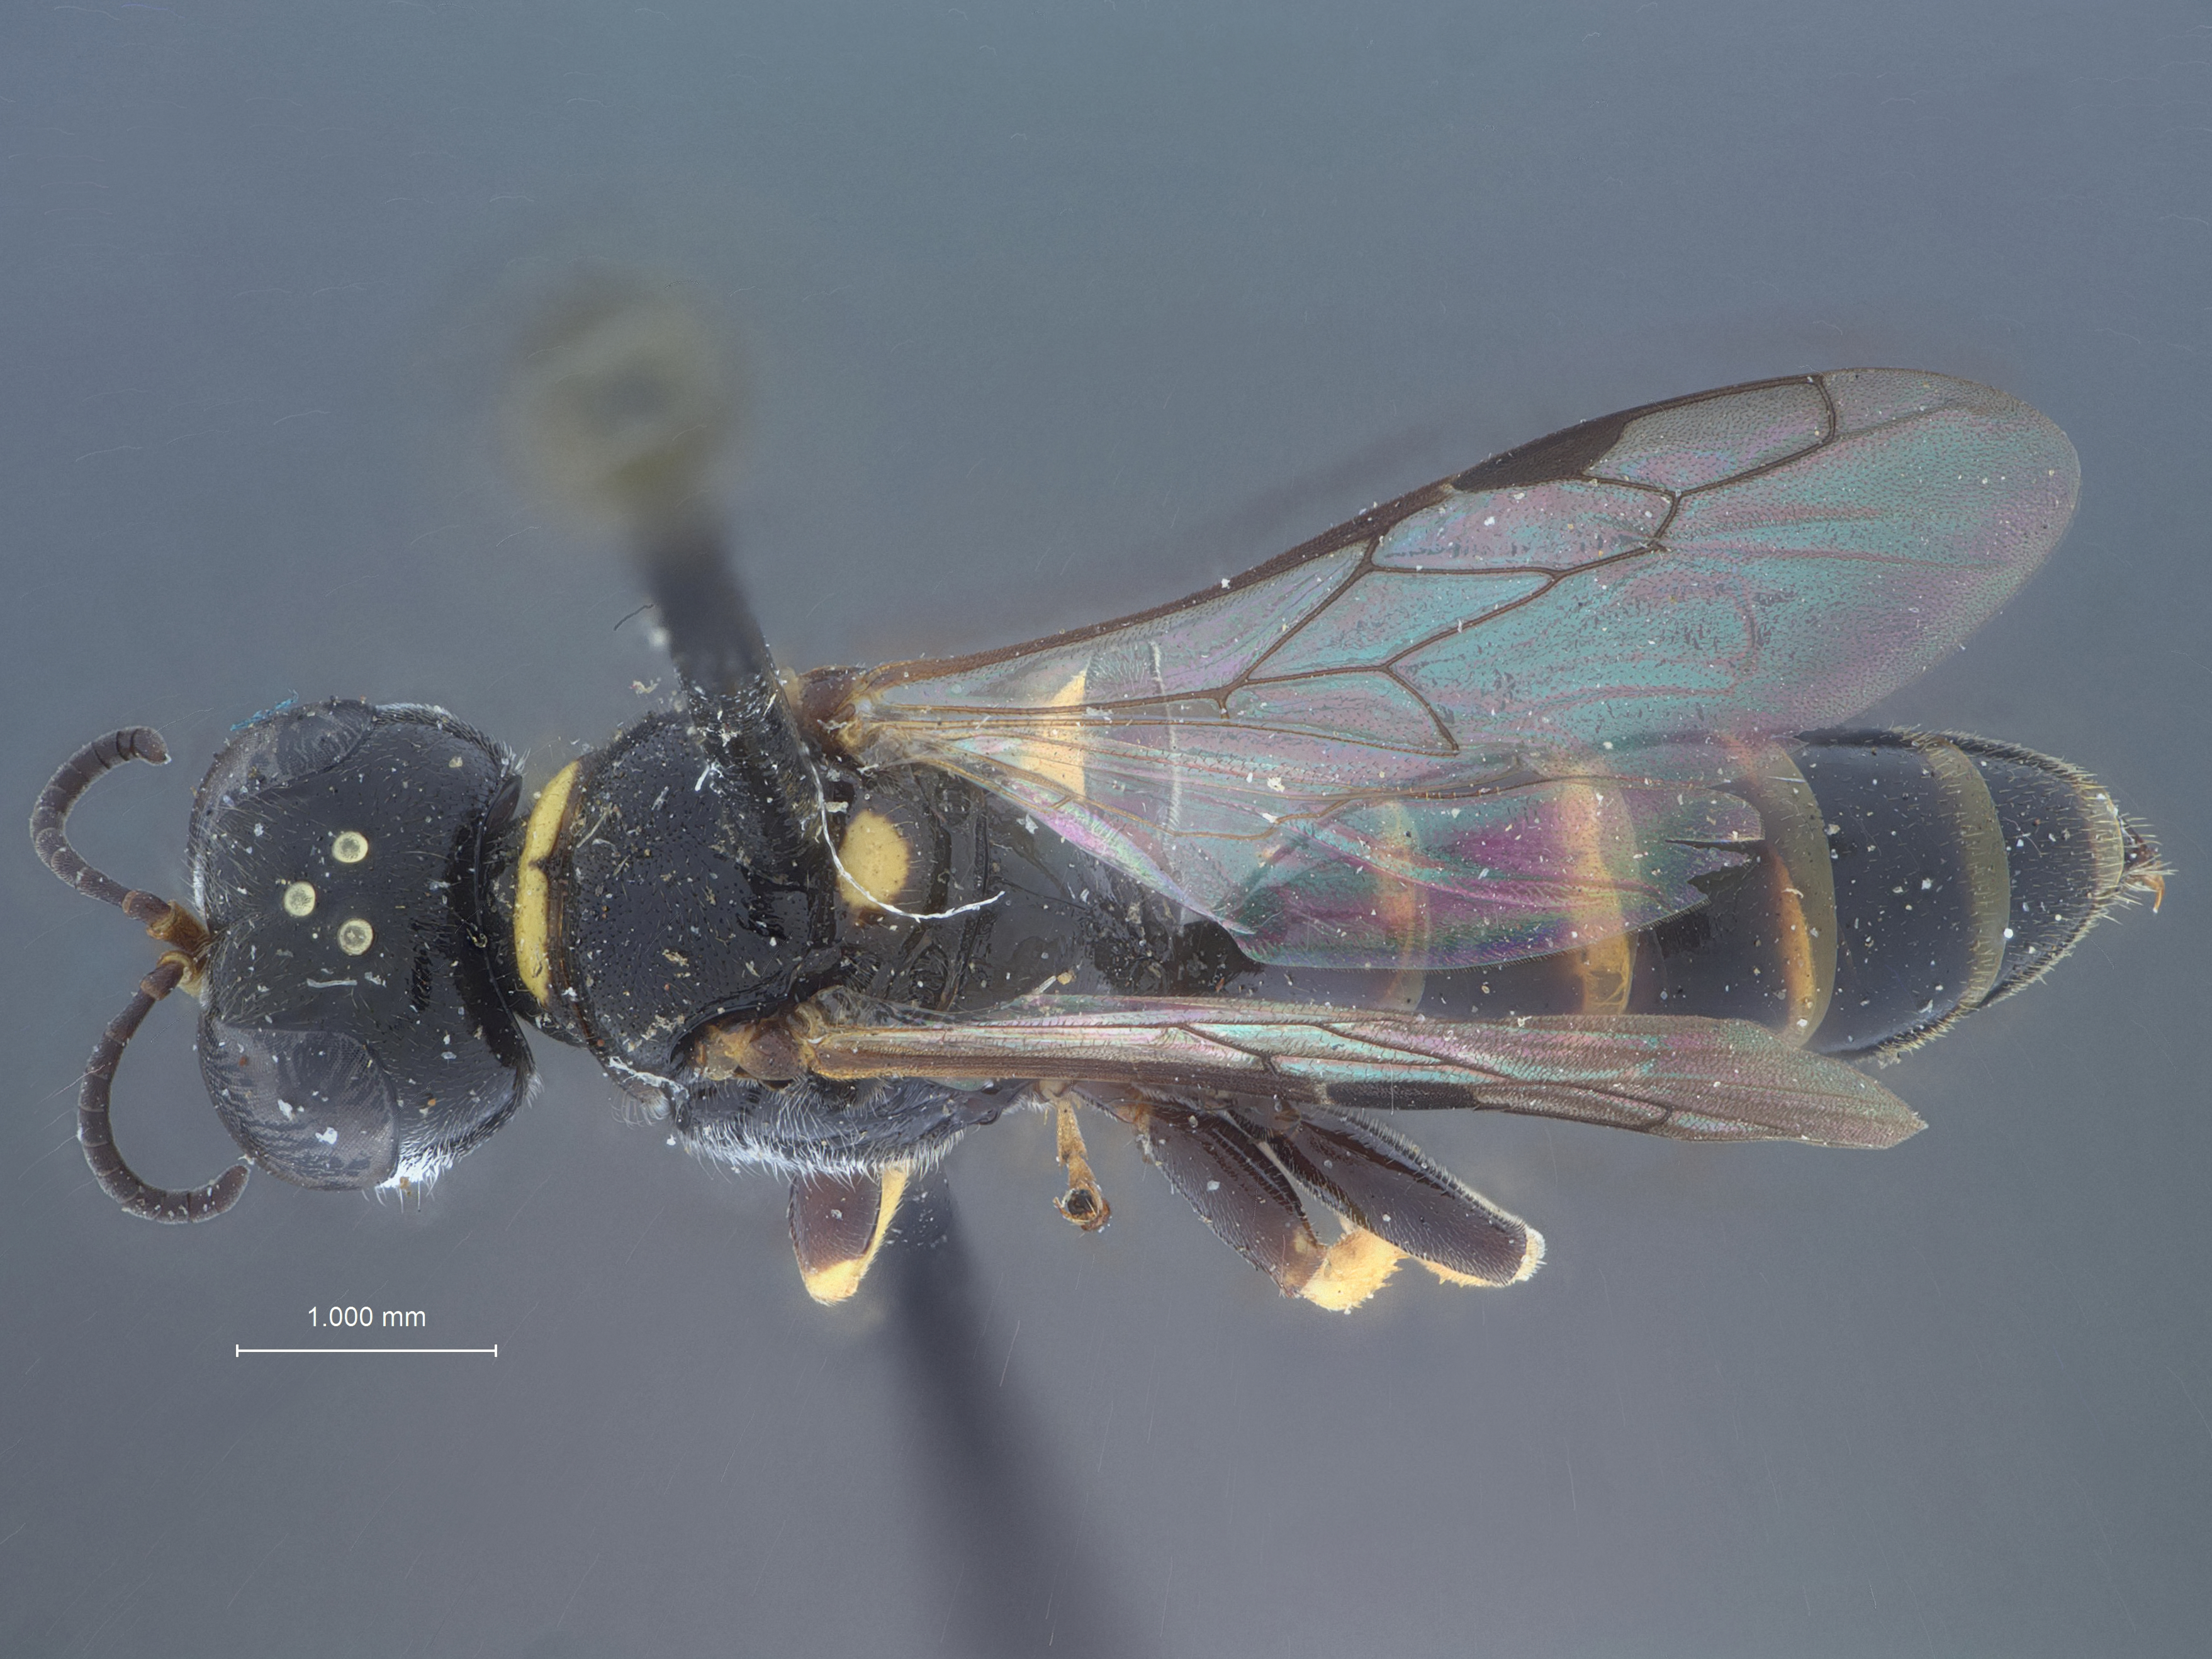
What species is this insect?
Crabro tridentata
